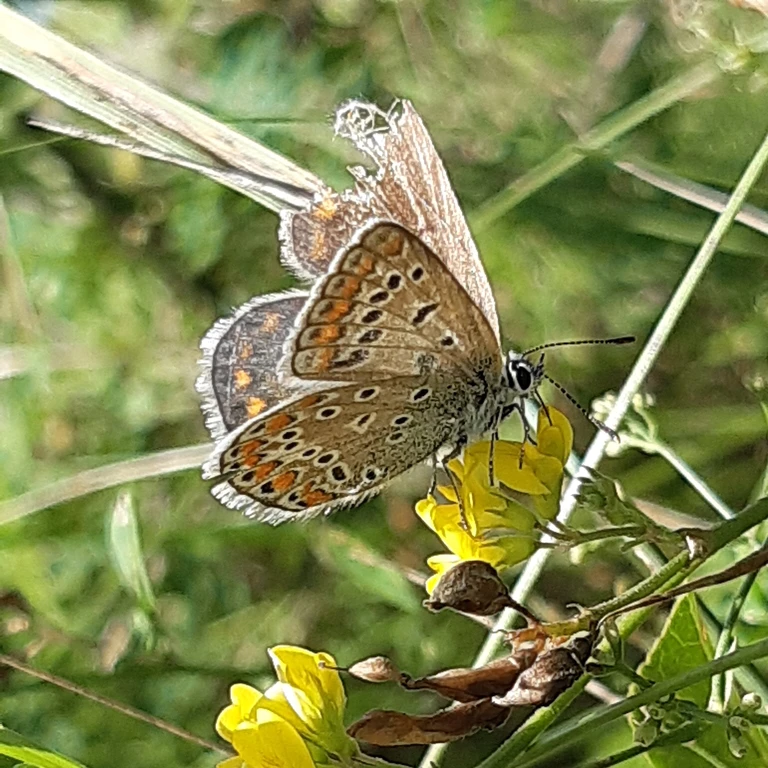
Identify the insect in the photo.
Polyommatus icarus
